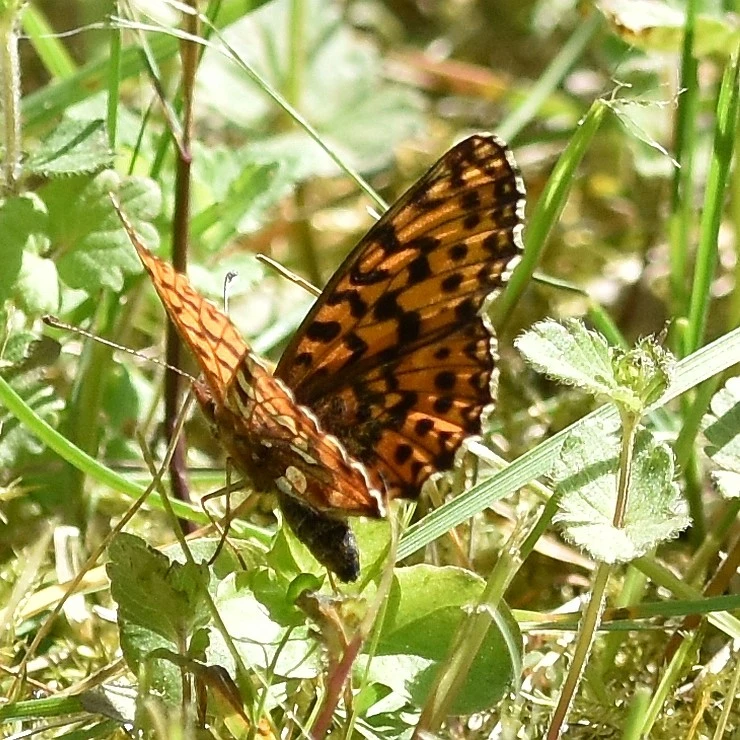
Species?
Boloria dia
